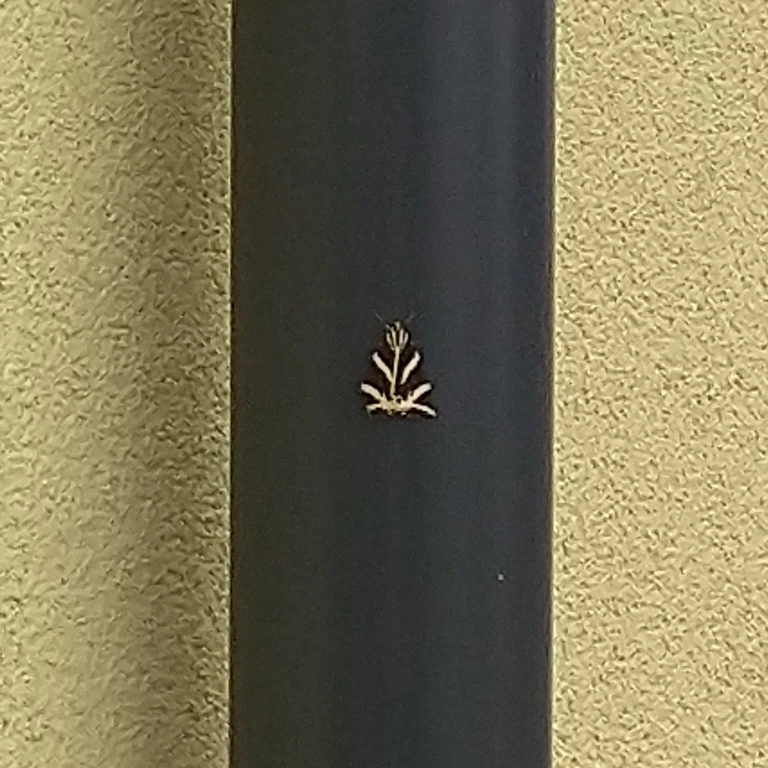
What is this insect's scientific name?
Euplagia quadripunctaria
